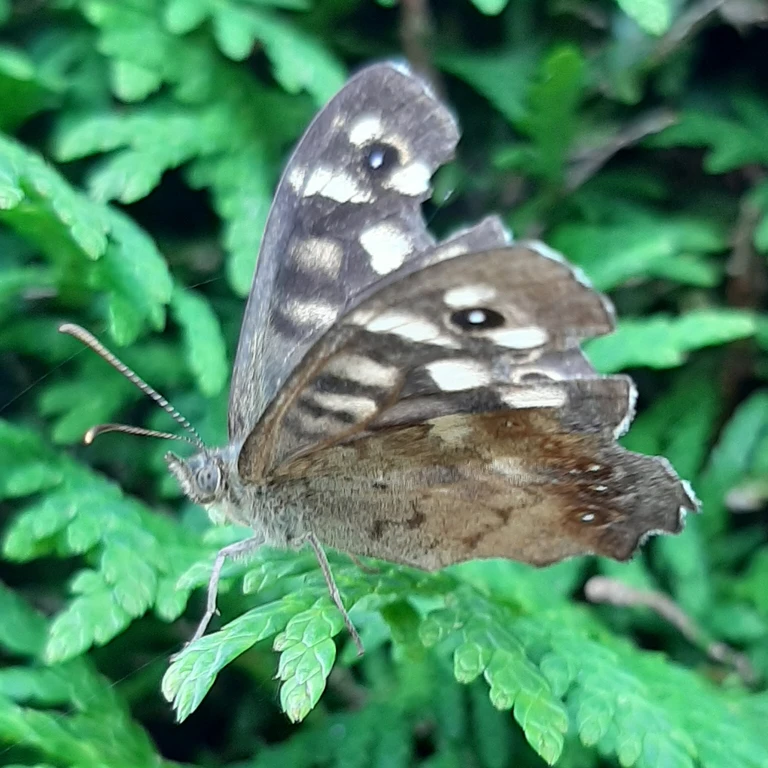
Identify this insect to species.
Pararge aegeria
